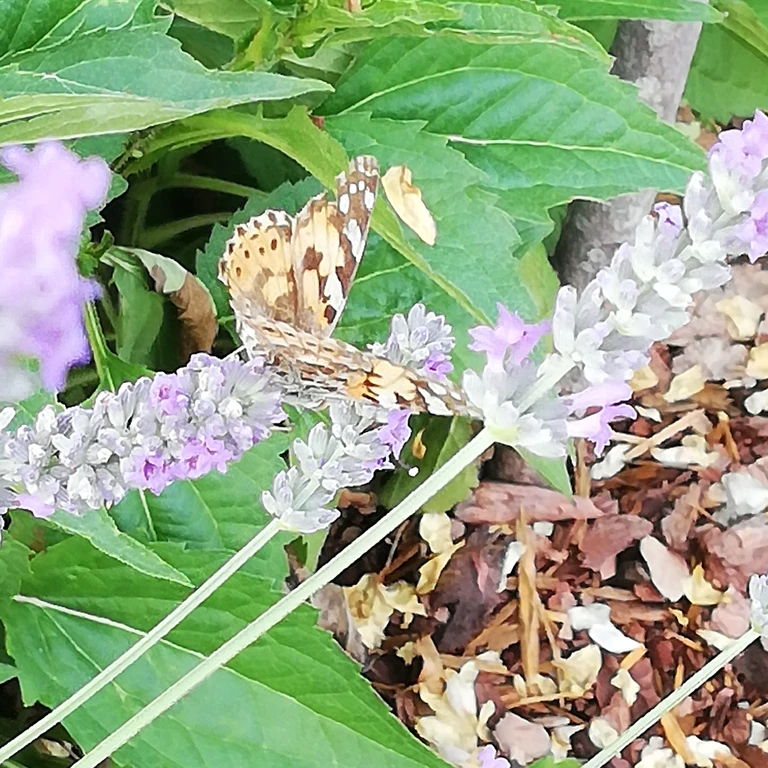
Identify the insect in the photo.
Vanessa cardui
